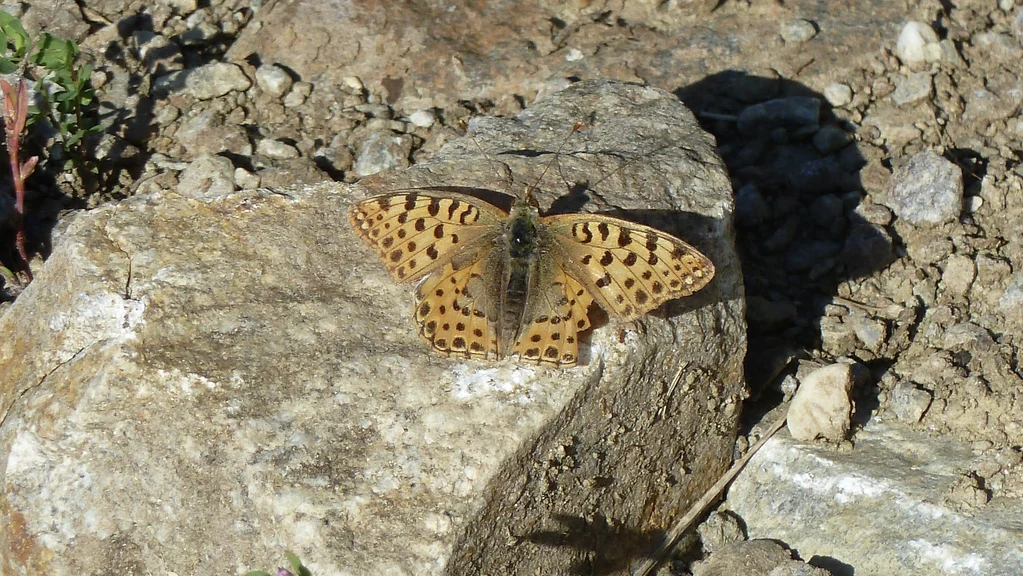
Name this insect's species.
Issoria lathonia
